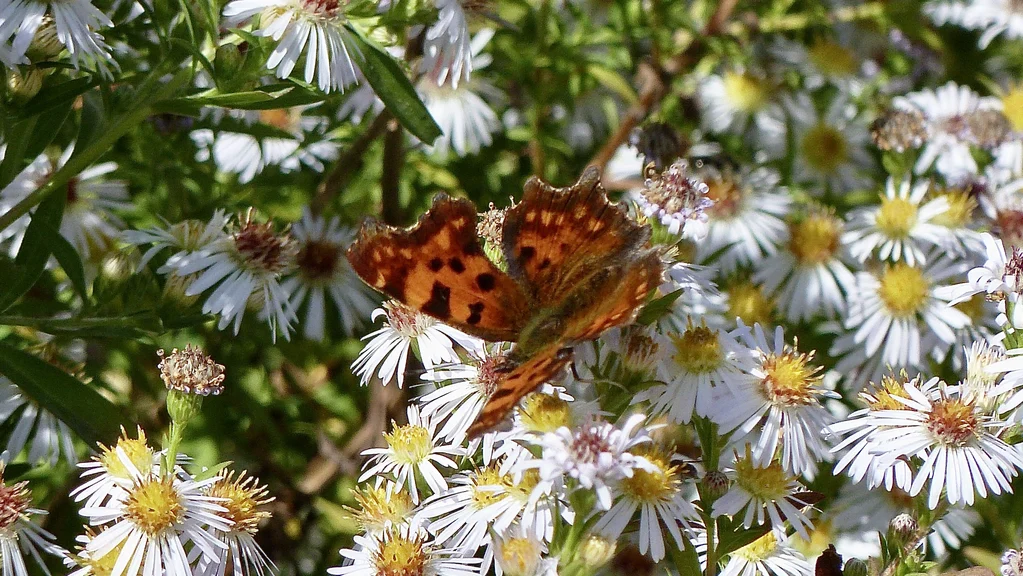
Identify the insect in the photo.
Polygonia c-album
